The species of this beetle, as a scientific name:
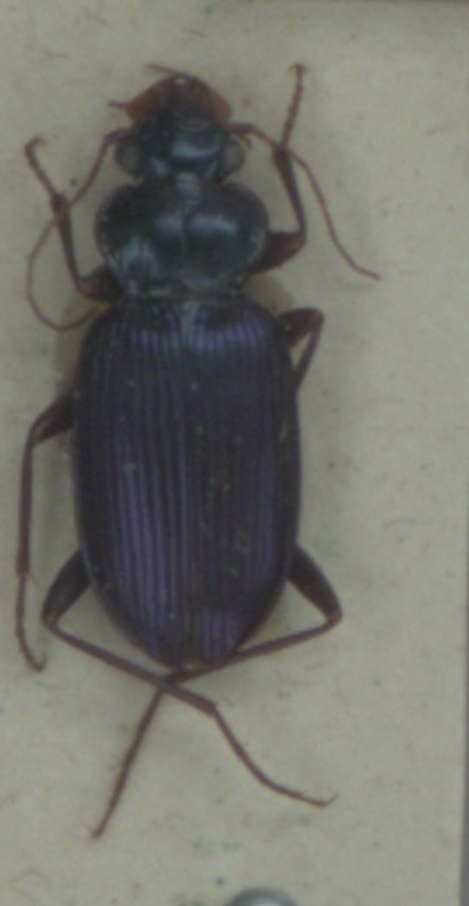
Leistus spinibarbis
